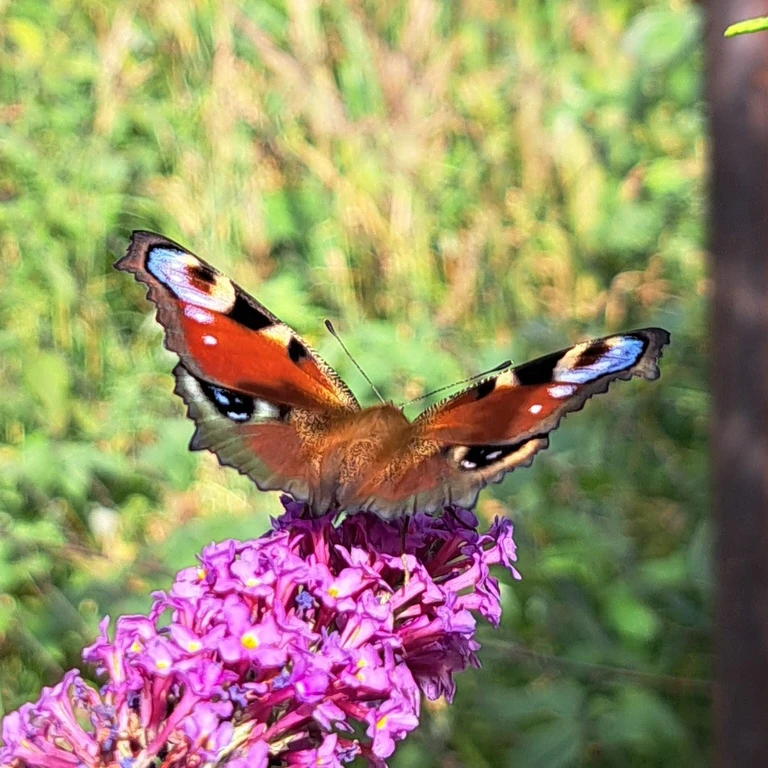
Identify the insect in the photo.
Aglais io
